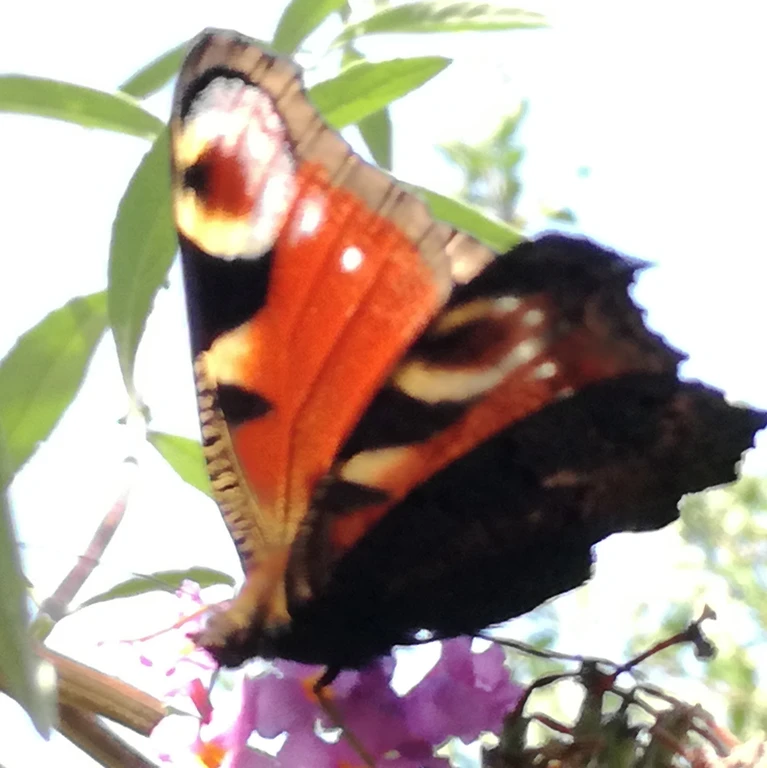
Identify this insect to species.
Aglais io
